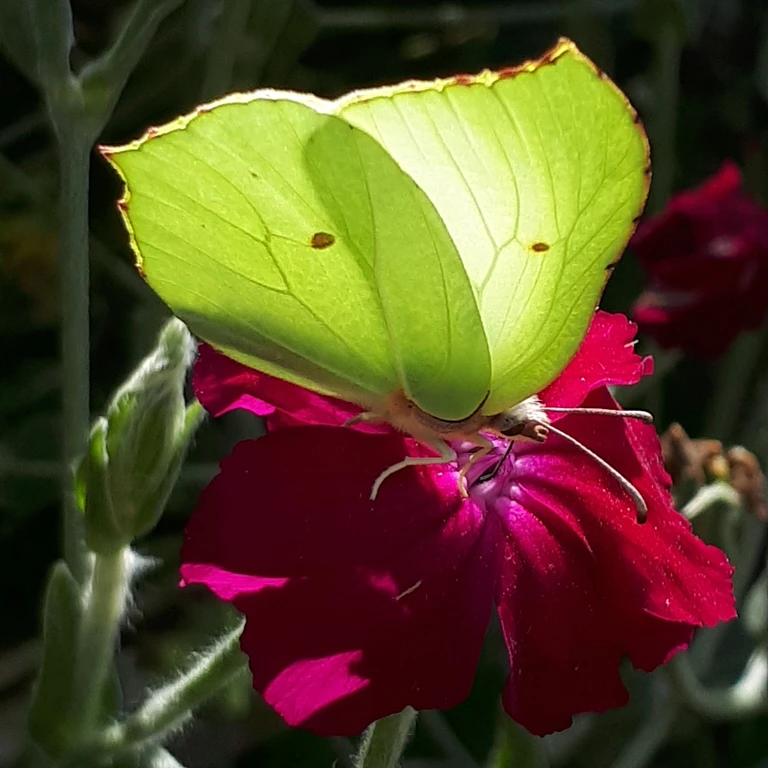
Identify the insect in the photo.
Gonepteryx rhamni
